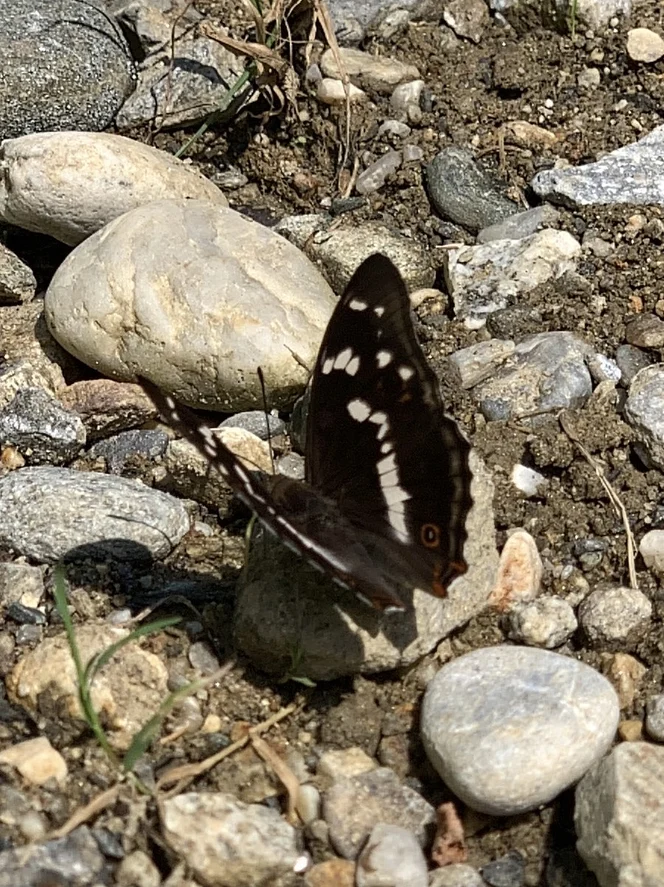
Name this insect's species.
Apatura iris
